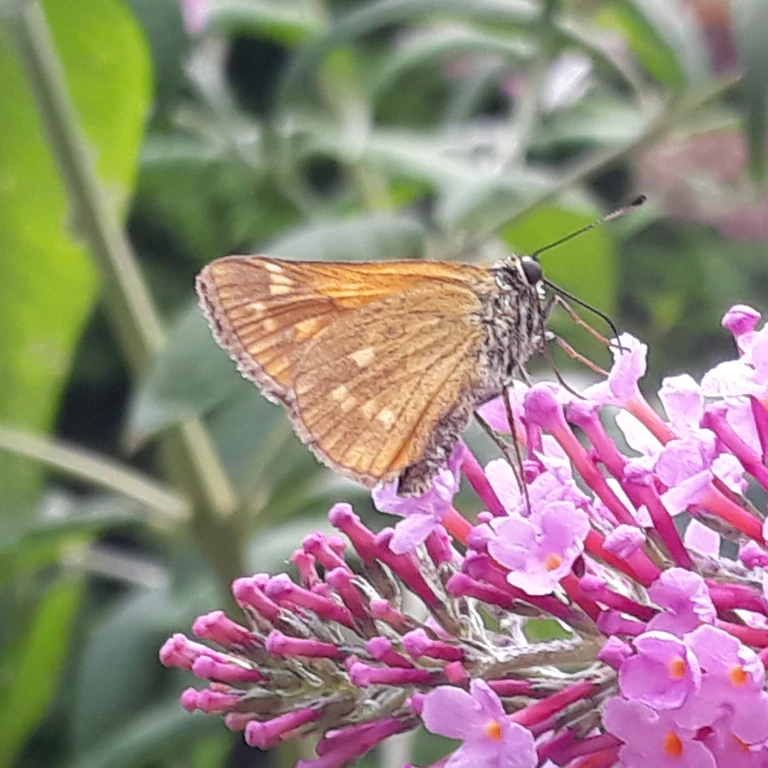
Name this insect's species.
Ochlodes sylvanus (also Ochlodes venata)
